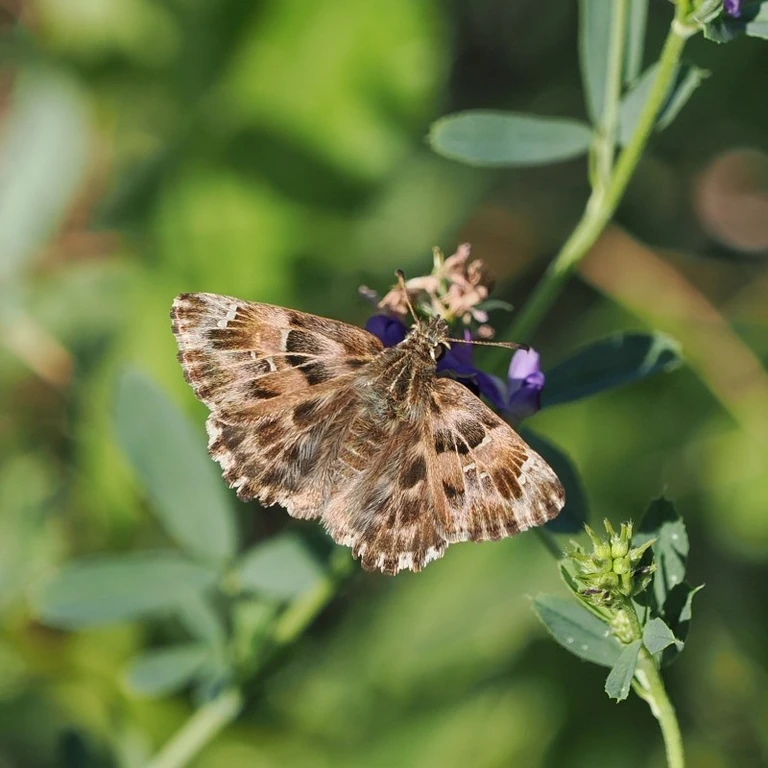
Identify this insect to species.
Carcharodus alceae
